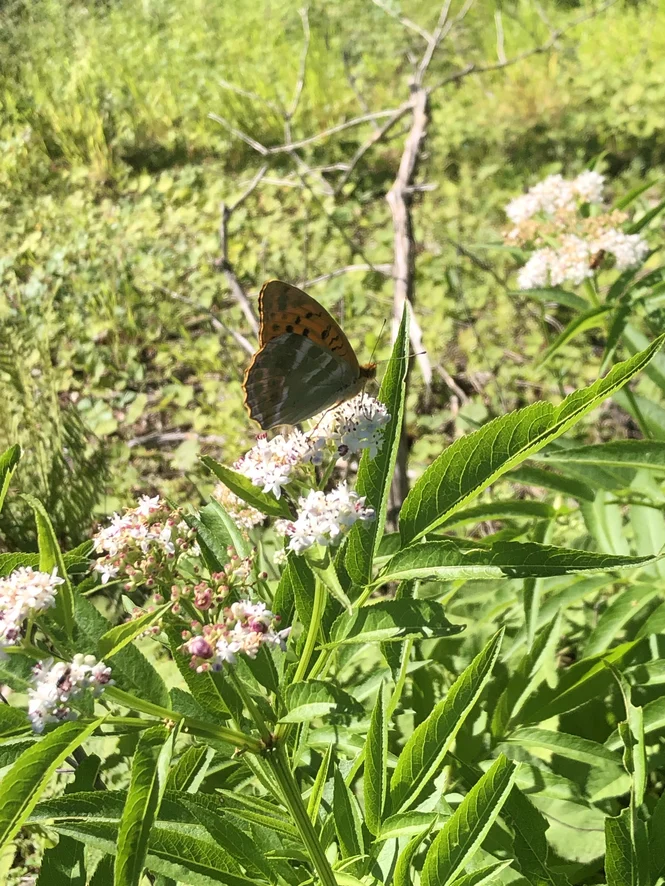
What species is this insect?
Argynnis paphia
